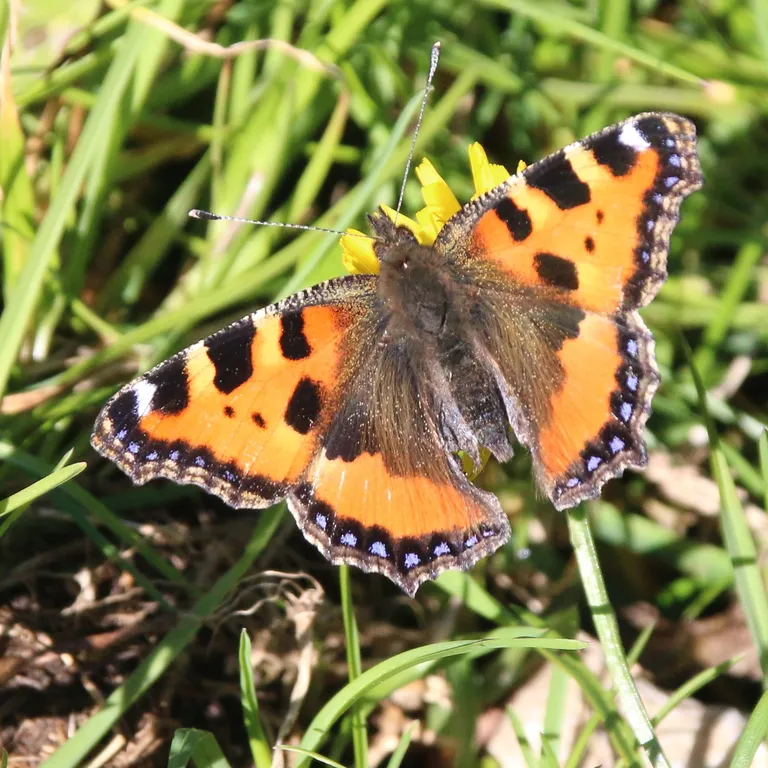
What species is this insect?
Aglais urticae
